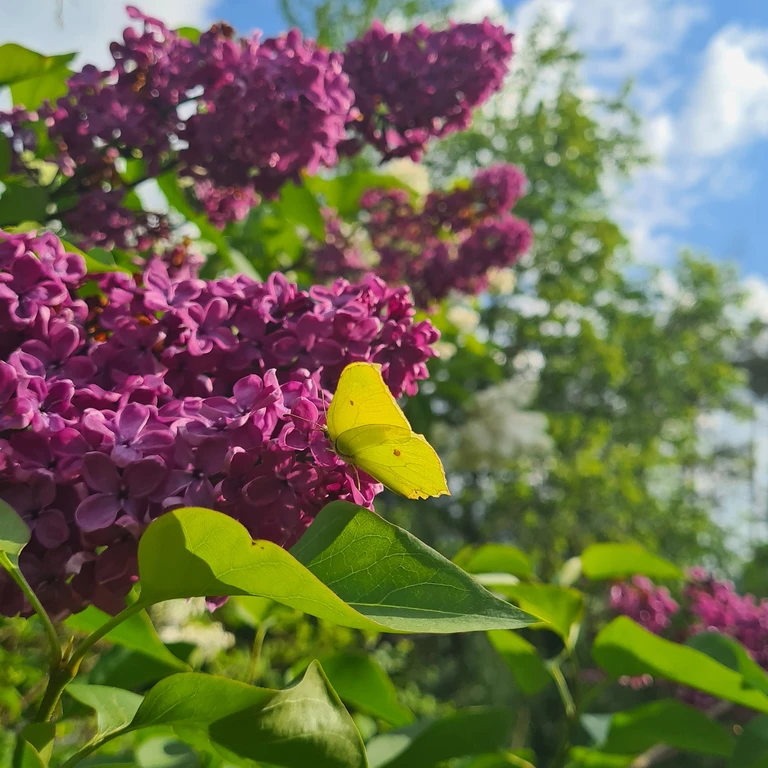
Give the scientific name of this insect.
Gonepteryx rhamni
